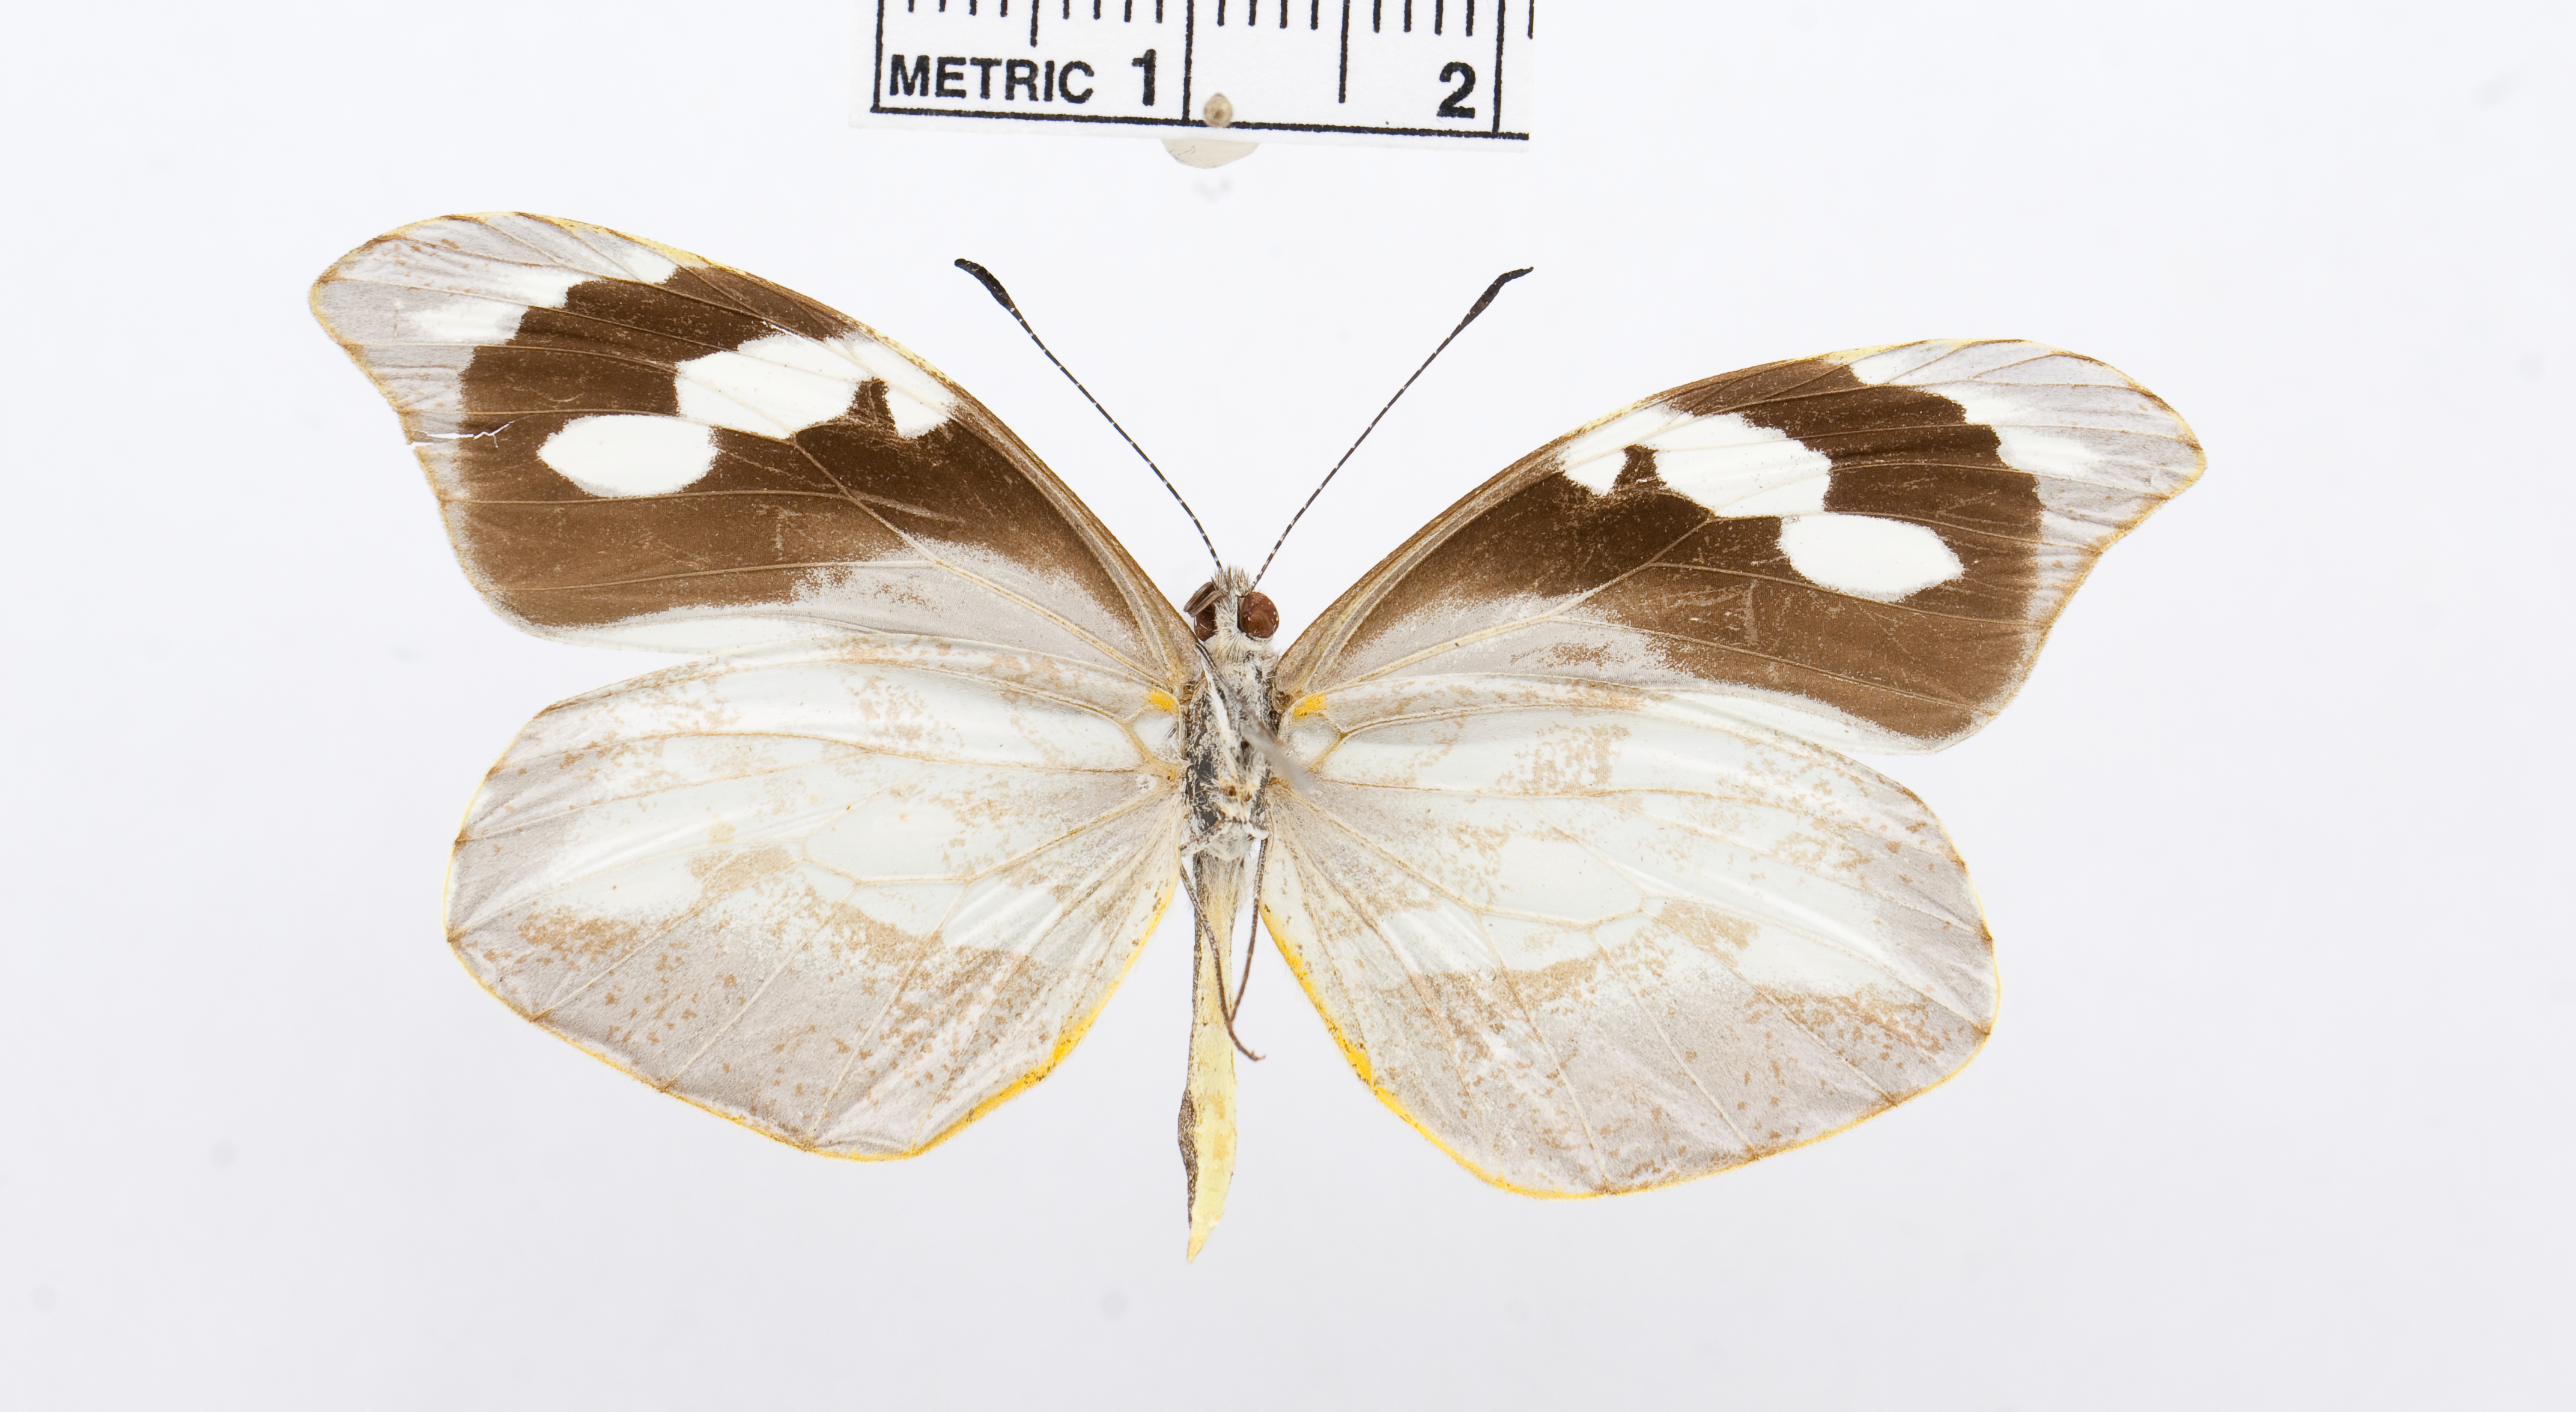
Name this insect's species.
Lieinix cinarascens
